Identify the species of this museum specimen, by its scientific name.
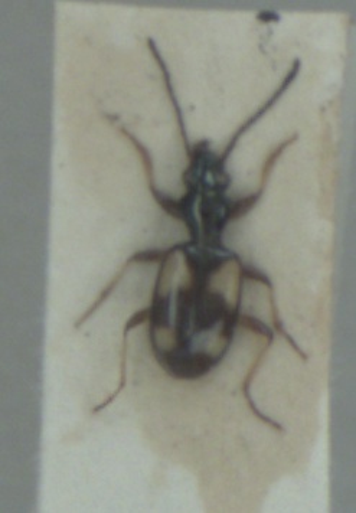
Bembidion illigeri
